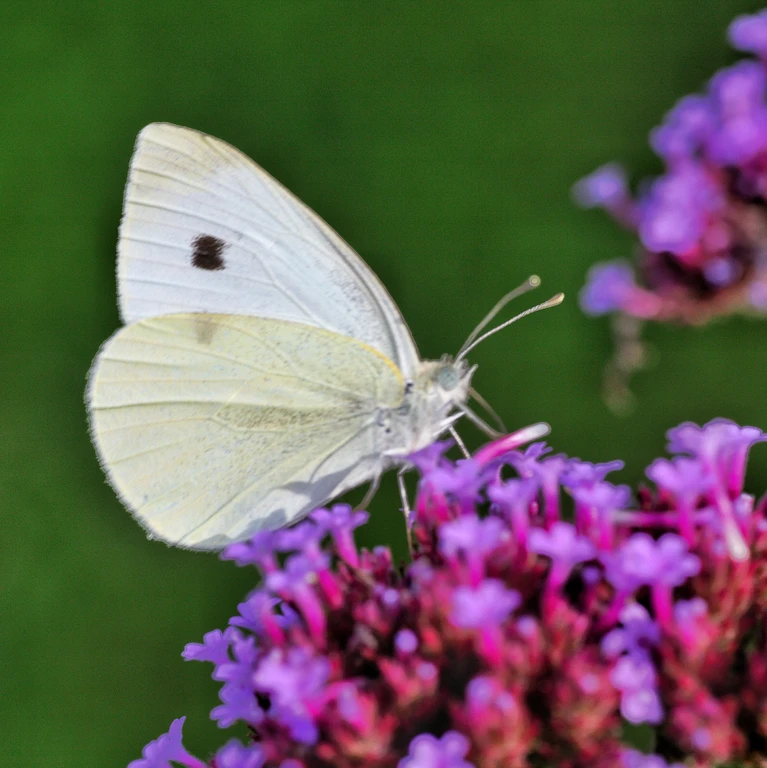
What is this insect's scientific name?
Pieris rapae
